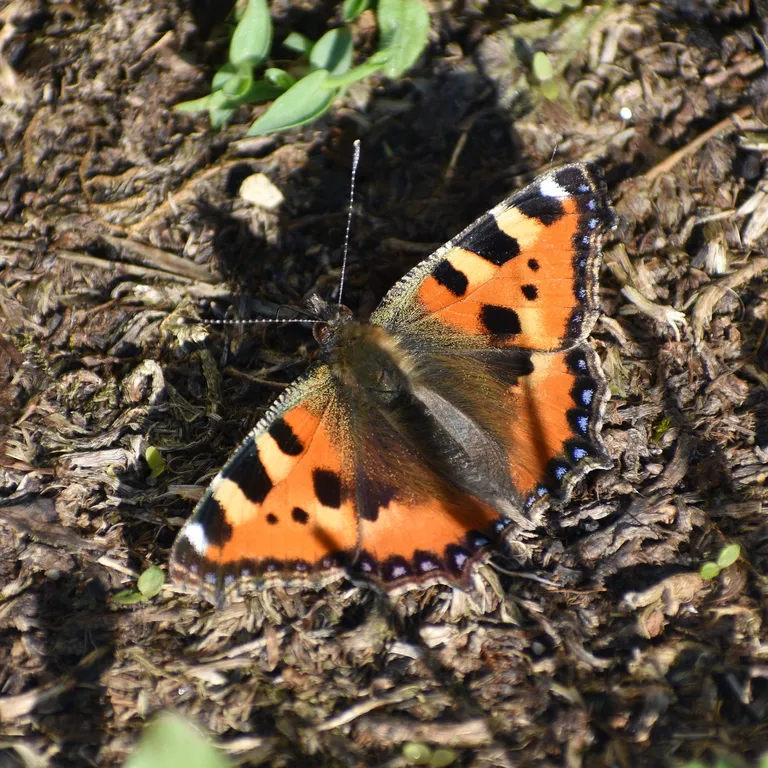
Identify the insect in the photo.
Aglais urticae
